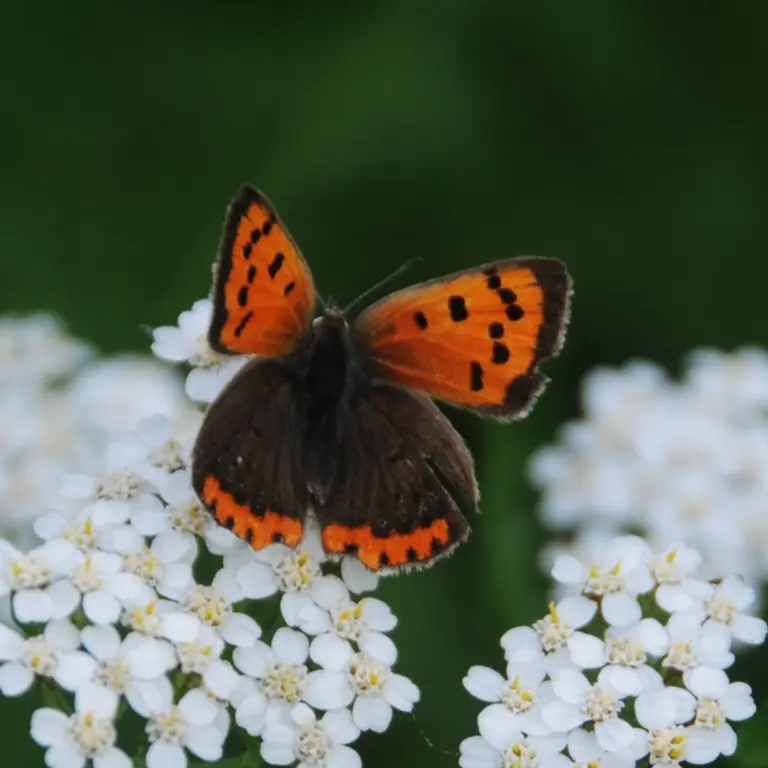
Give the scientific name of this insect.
Lycaena phlaeas
